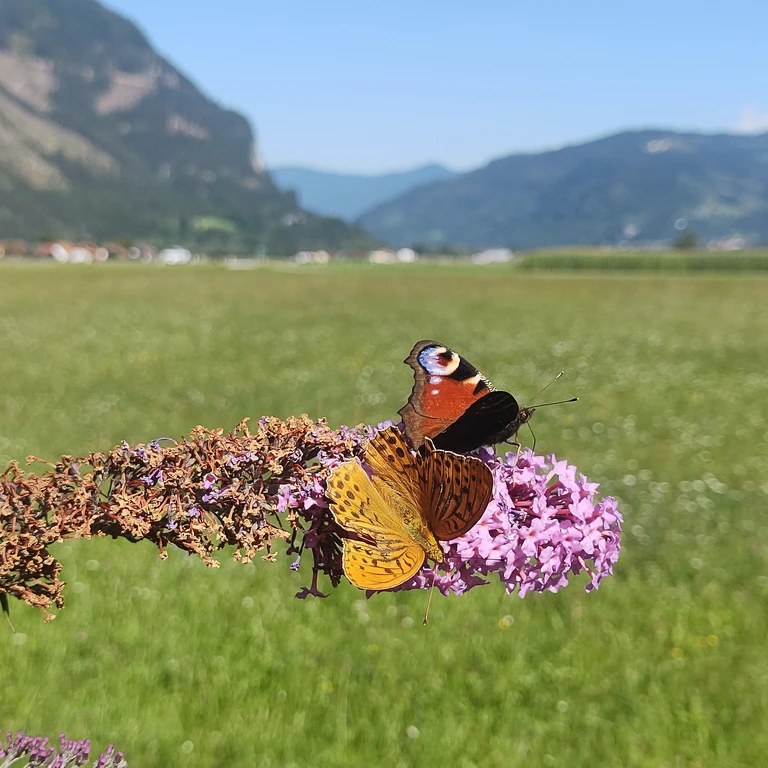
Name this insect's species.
Aglais io
